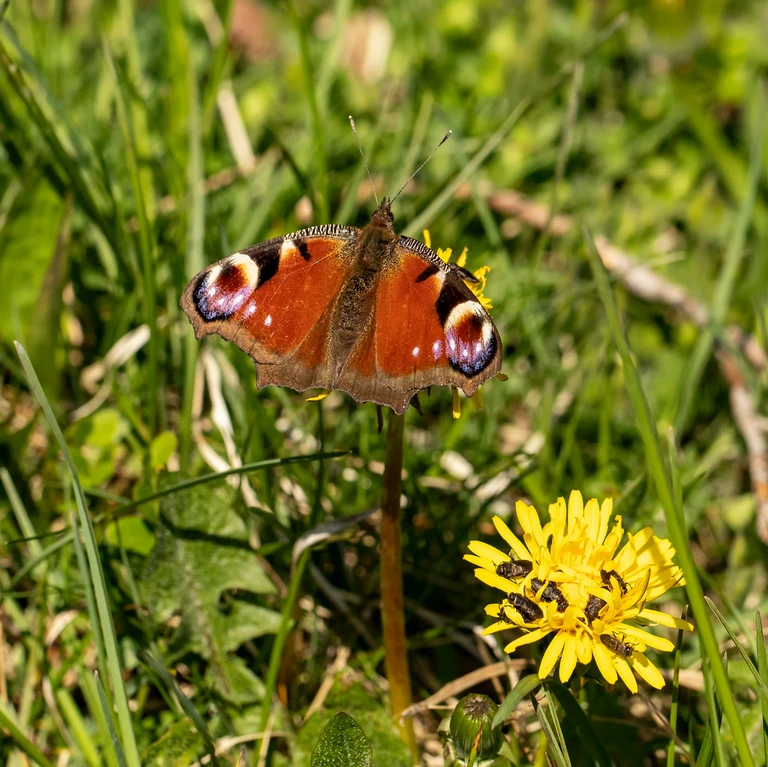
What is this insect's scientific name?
Aglais io
